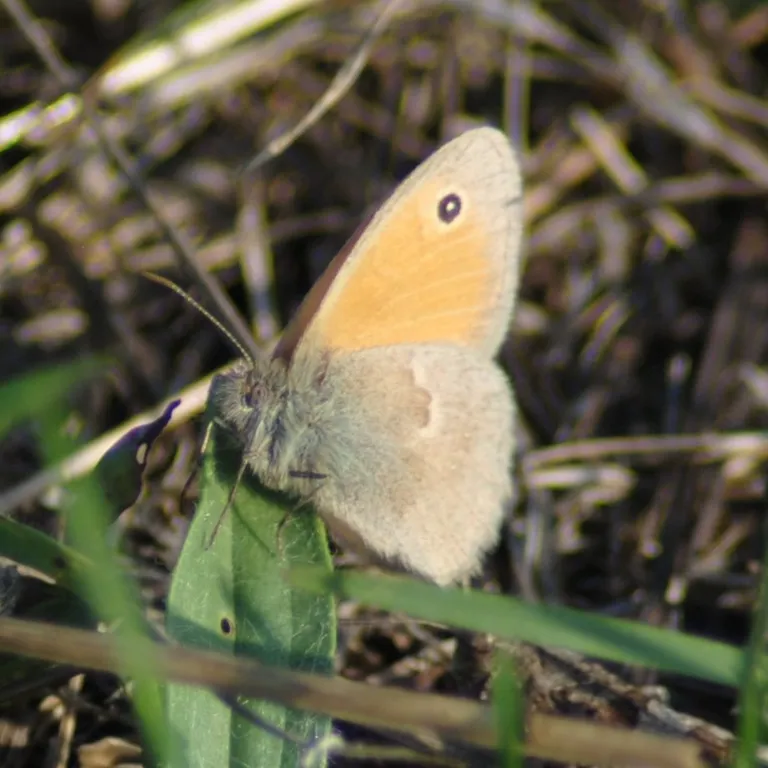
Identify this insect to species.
Coenonympha pamphilus
